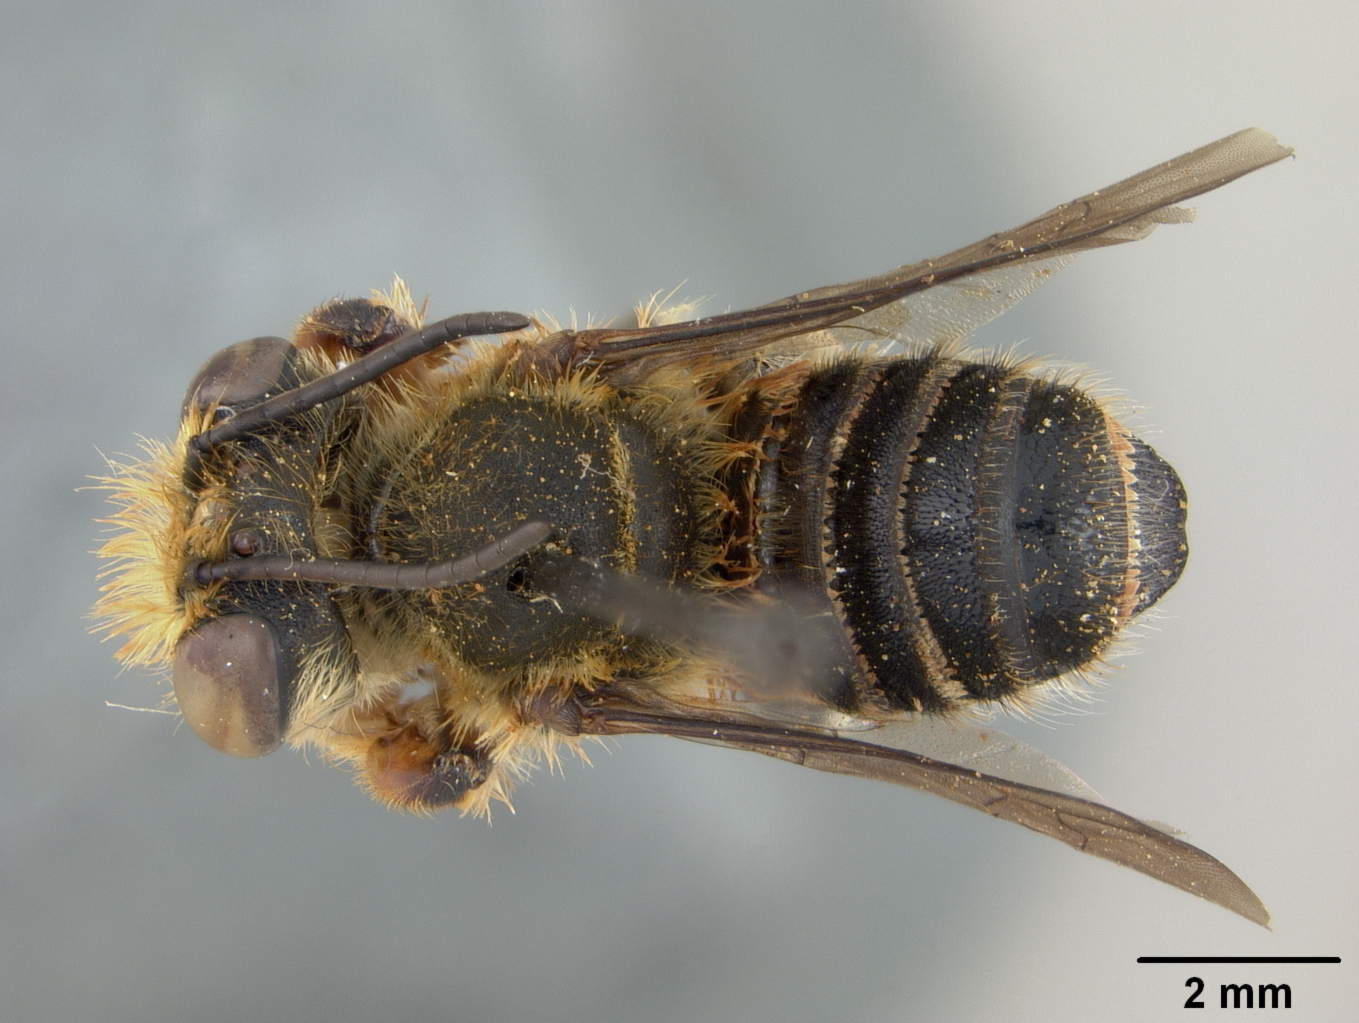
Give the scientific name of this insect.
Megachile barbadensis
